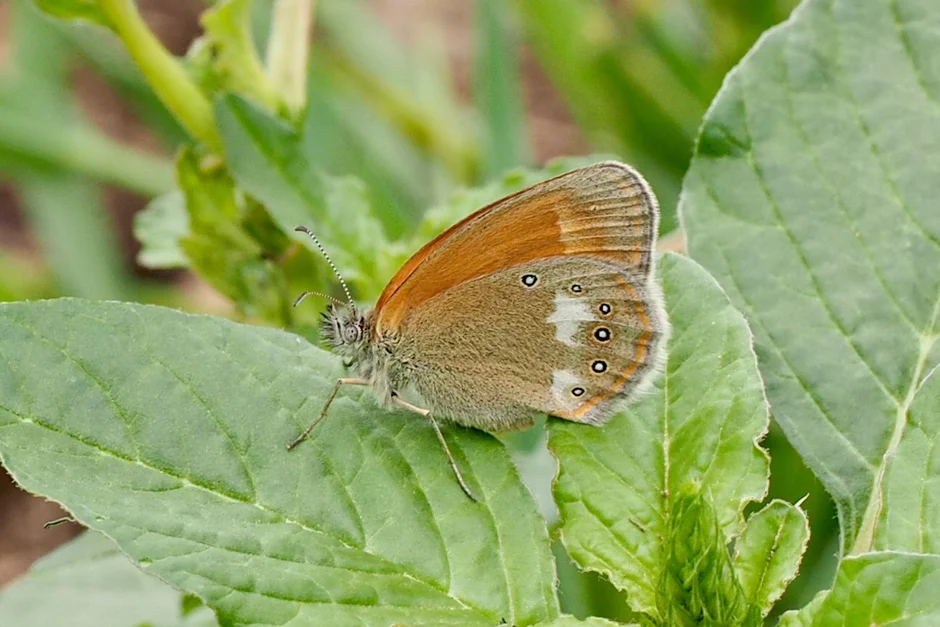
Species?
Coenonympha glycerion (also Coenonympha iphis)
